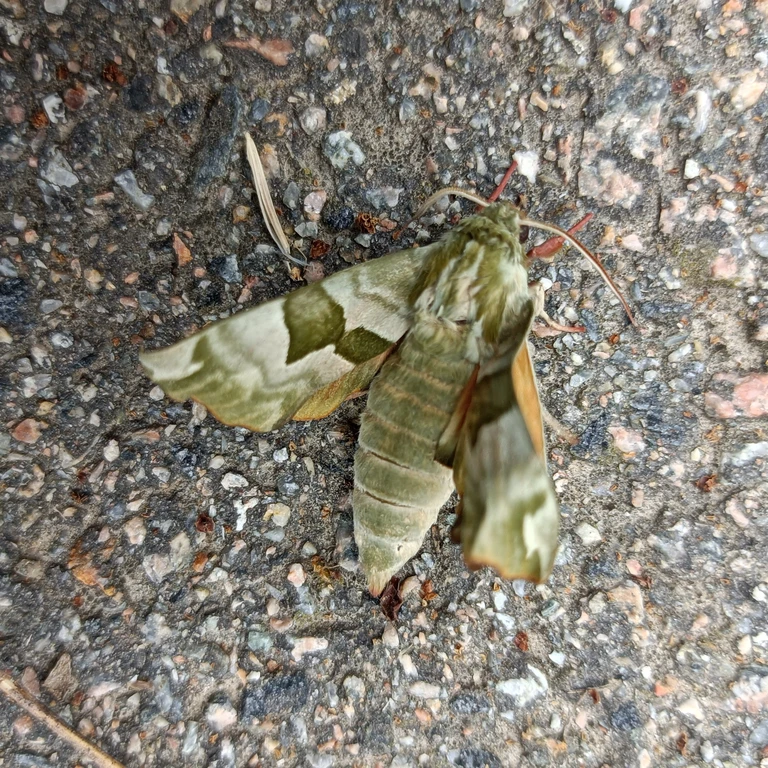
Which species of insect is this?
Mimas tiliae
